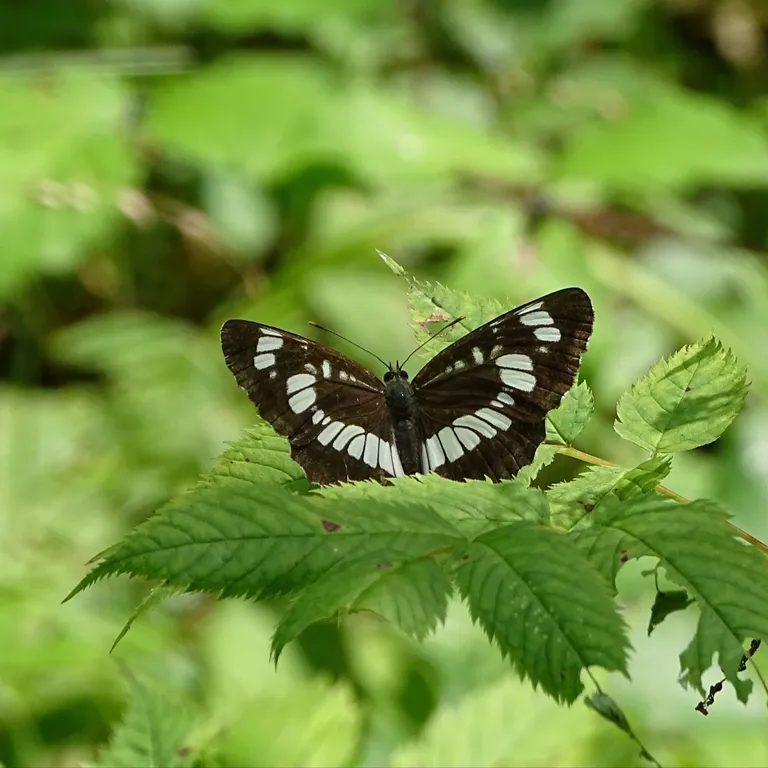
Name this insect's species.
Neptis rivularis
